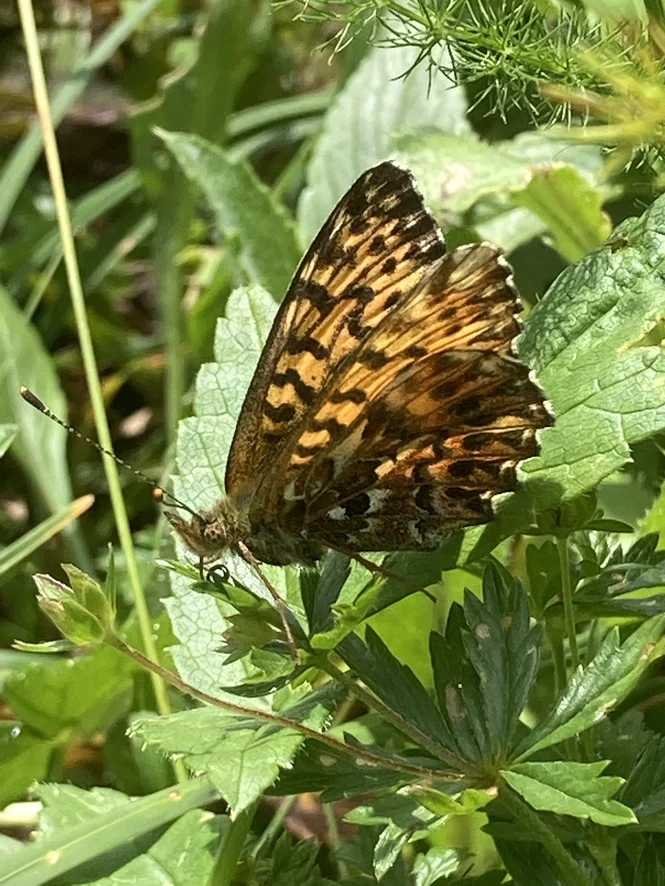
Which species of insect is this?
Boloria titania
